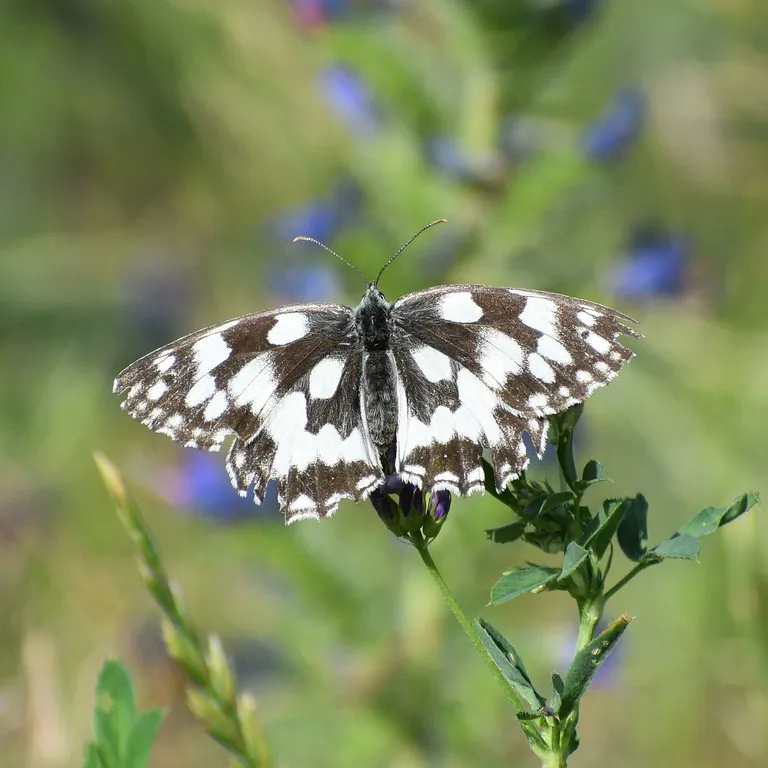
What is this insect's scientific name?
Melanargia galathea
